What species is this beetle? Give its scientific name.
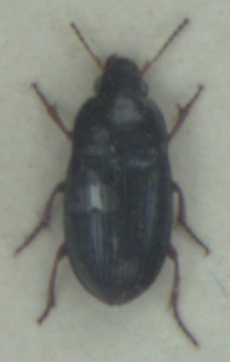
Amara lucida
